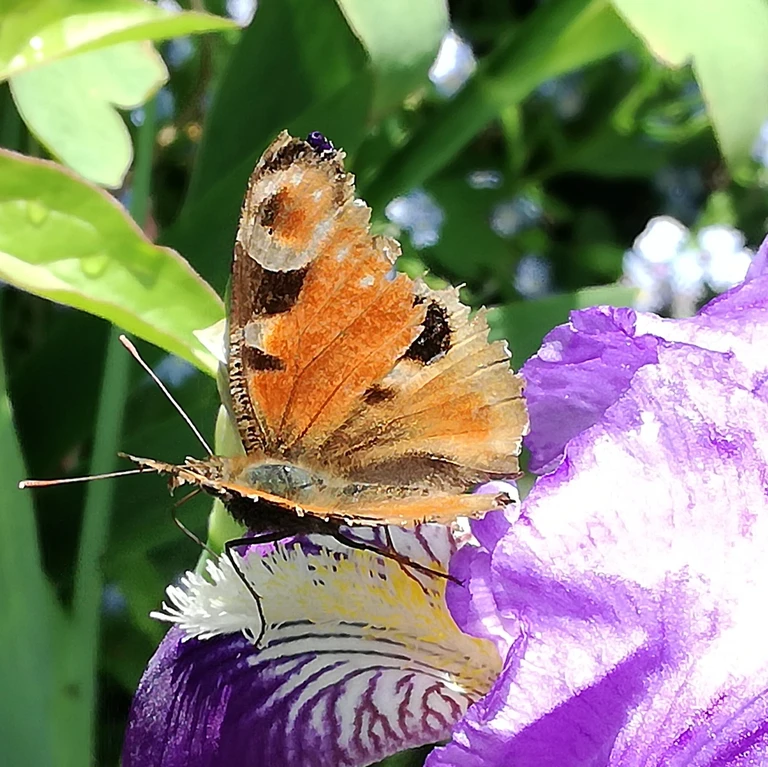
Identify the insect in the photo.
Aglais io
